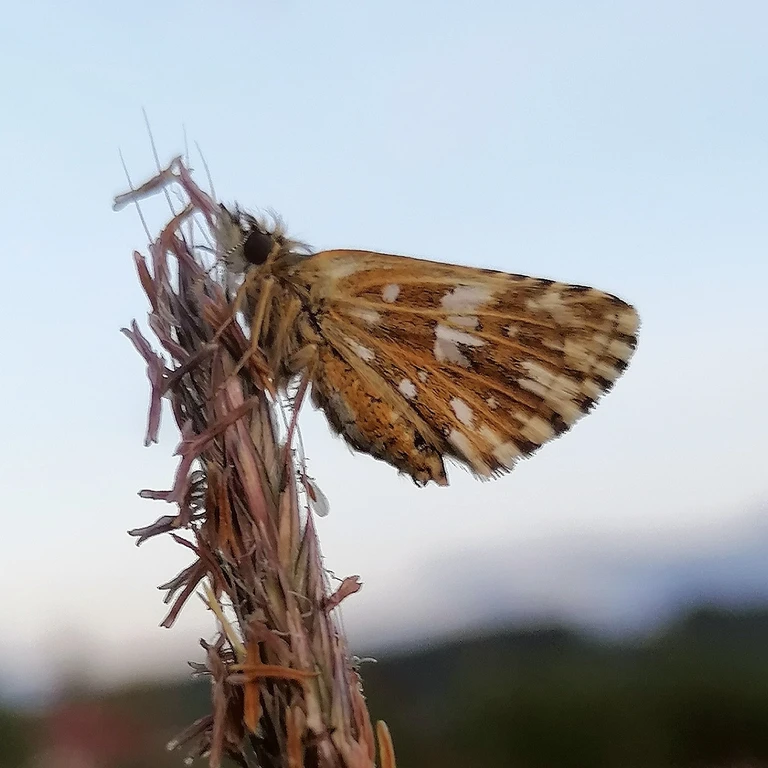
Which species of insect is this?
Pyrgus malvae
